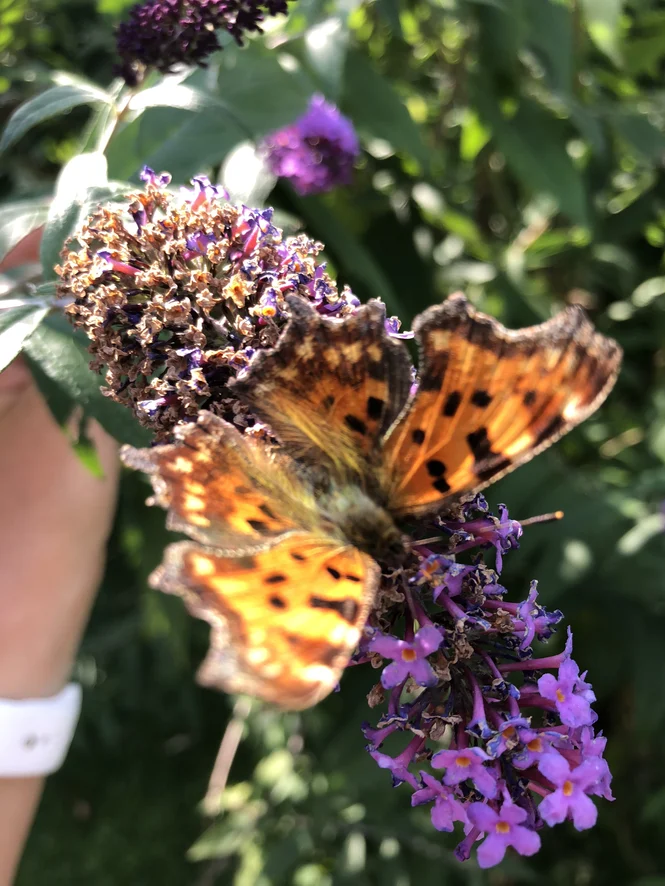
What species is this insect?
Polygonia c-album
